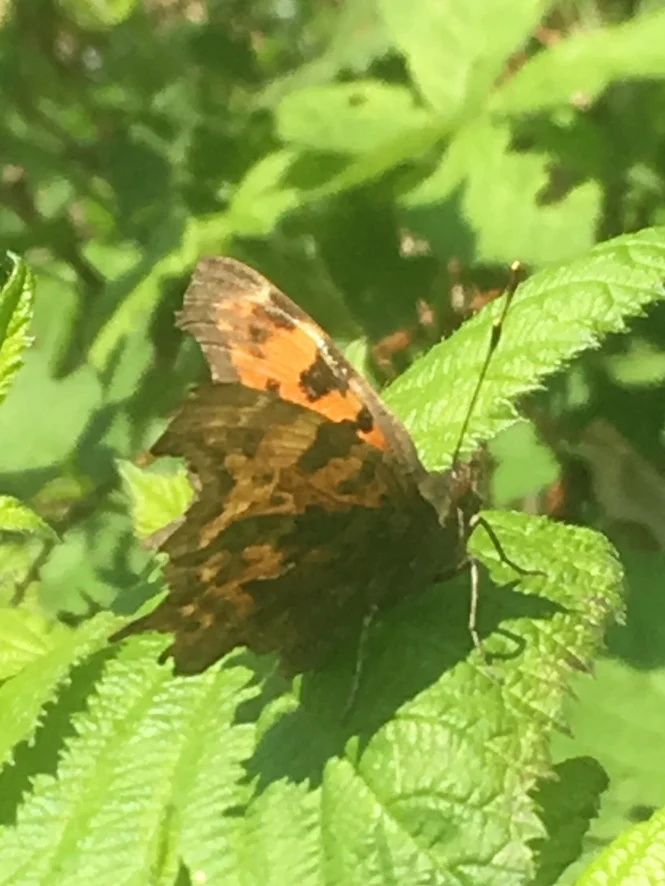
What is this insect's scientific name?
Polygonia c-album
